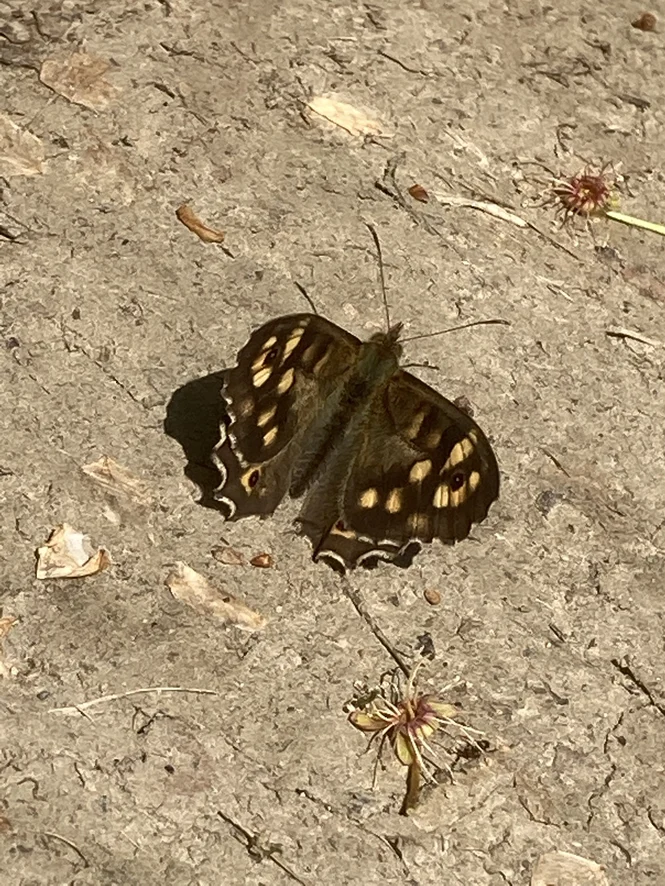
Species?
Pararge aegeria
